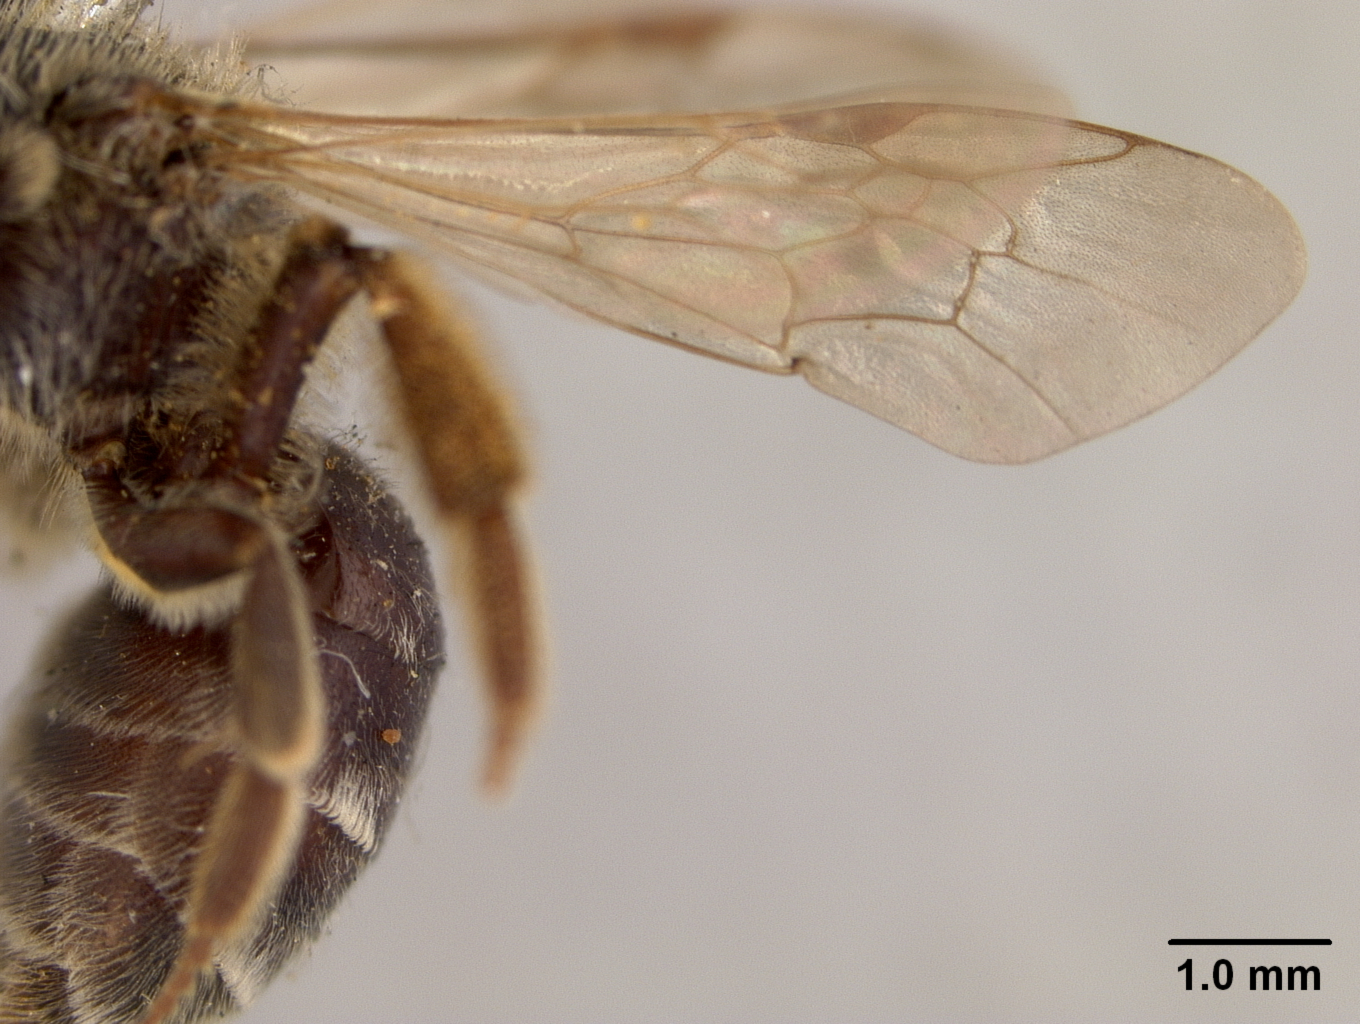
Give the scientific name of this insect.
Andrena votula
